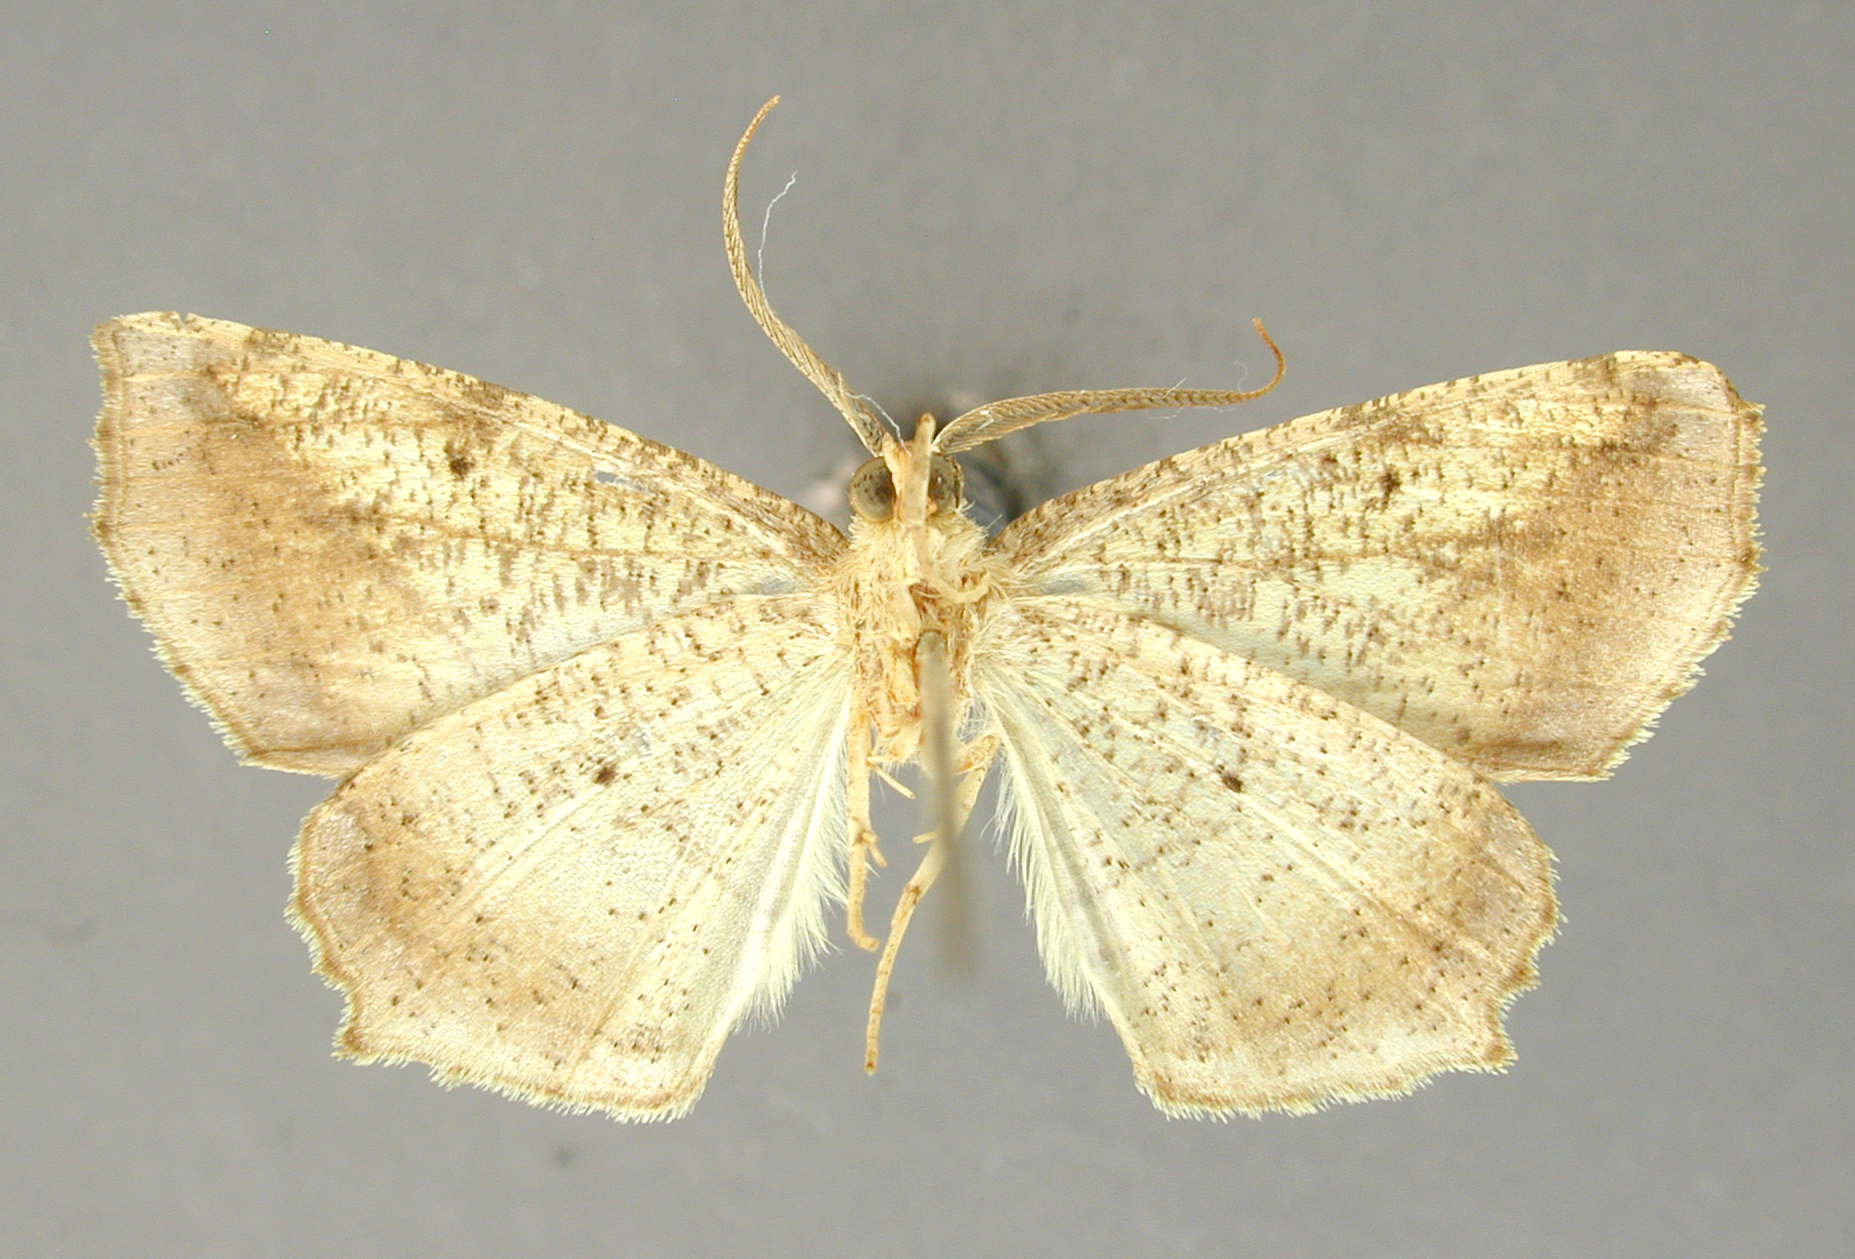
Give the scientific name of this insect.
Apicia flexilis
